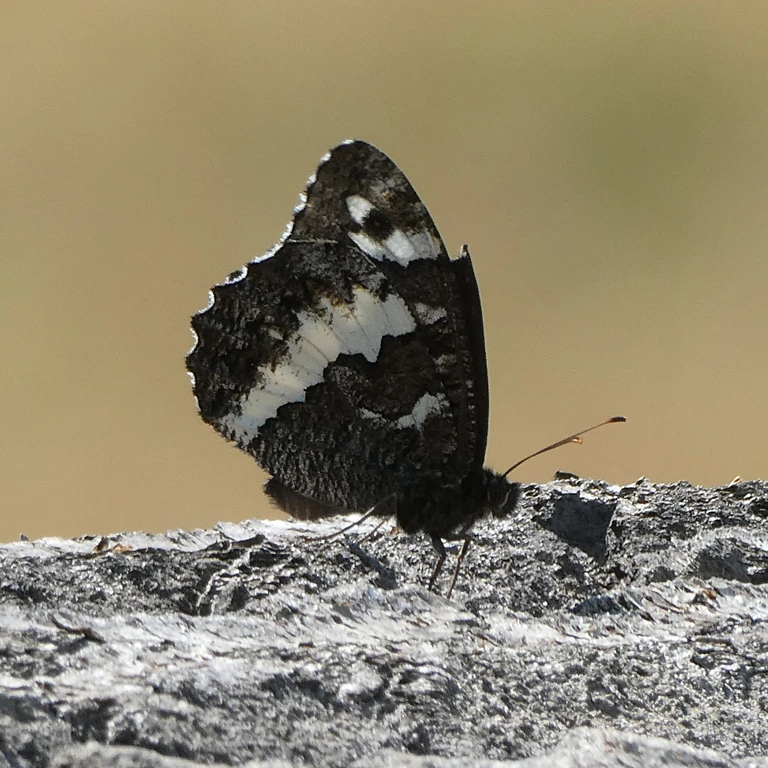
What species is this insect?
Brintesia circe
